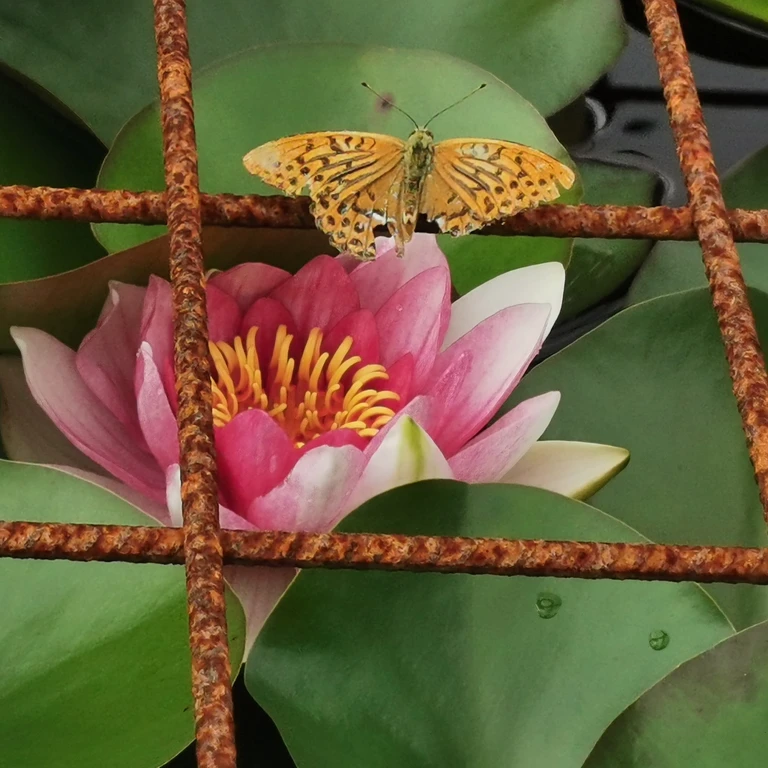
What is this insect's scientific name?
Argynnis paphia
